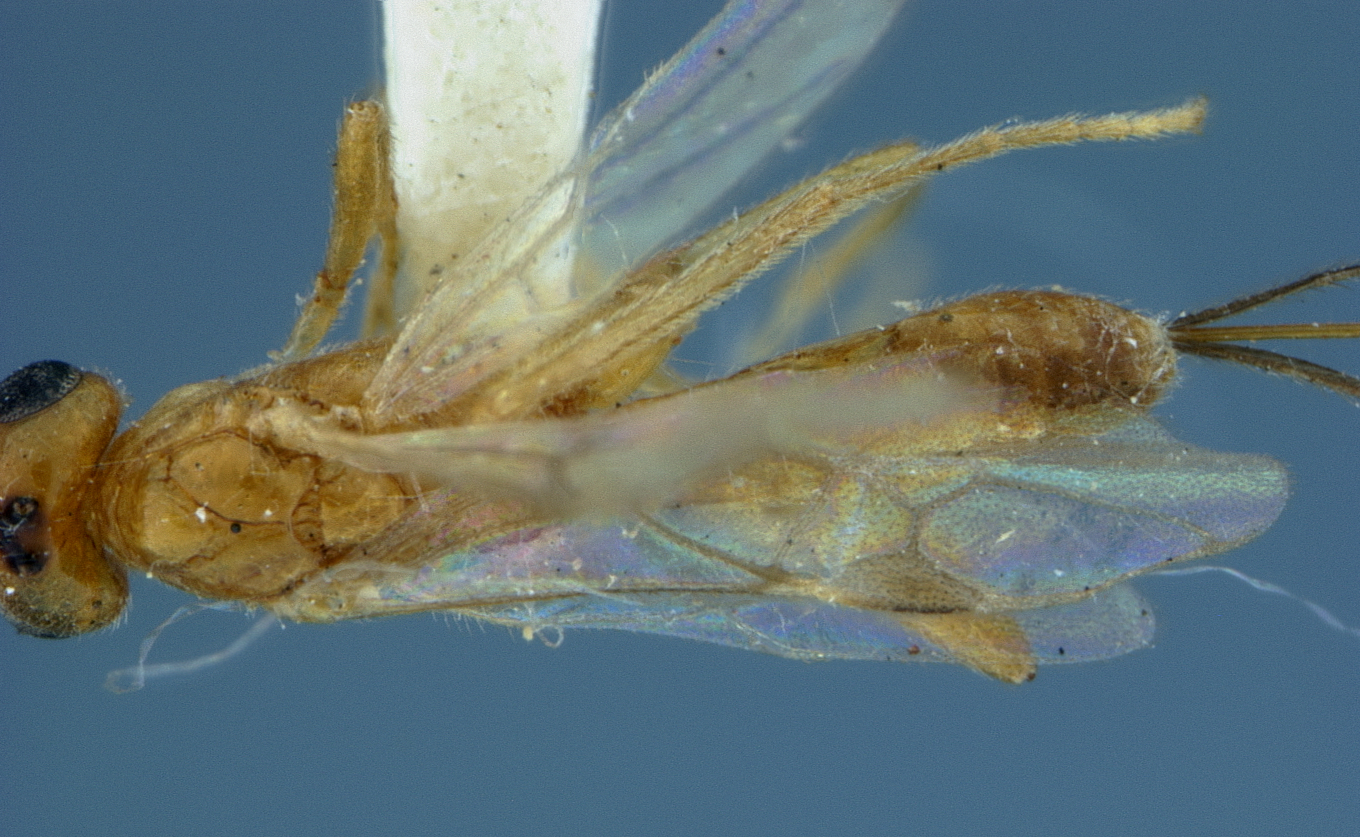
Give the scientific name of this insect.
Macrocentrus nicevillei
